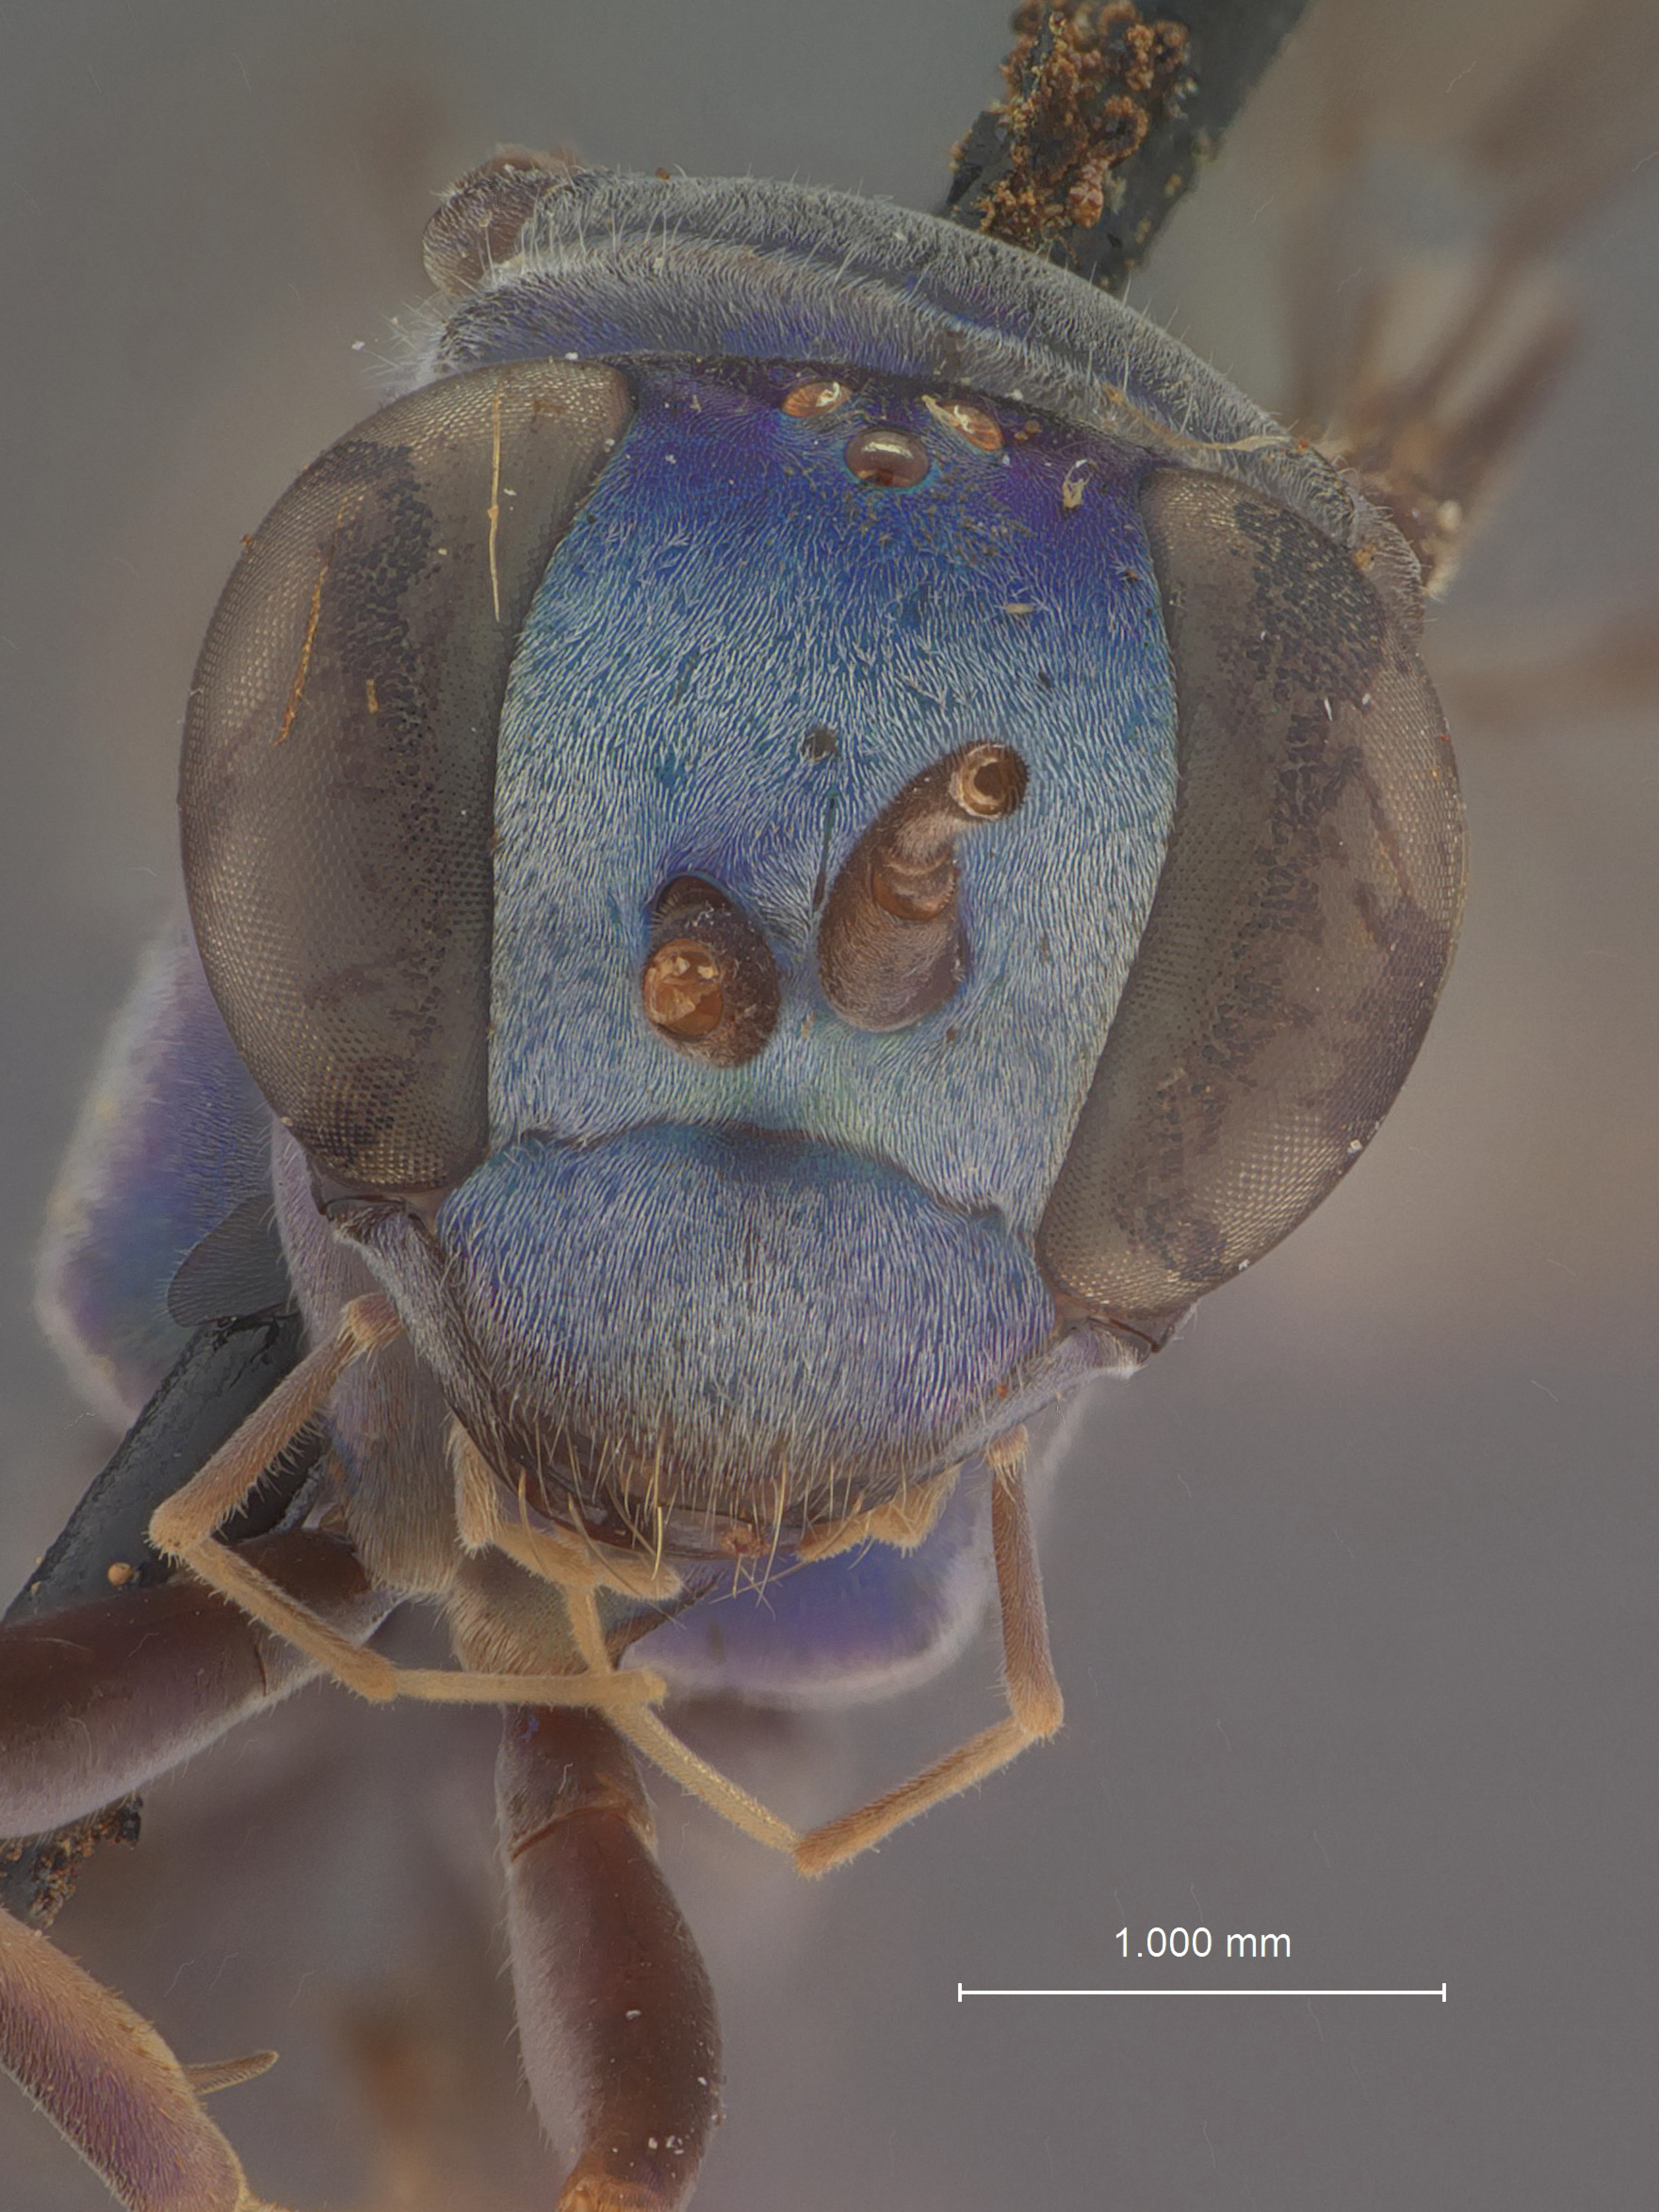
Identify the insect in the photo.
Pseudagenia alcidice
